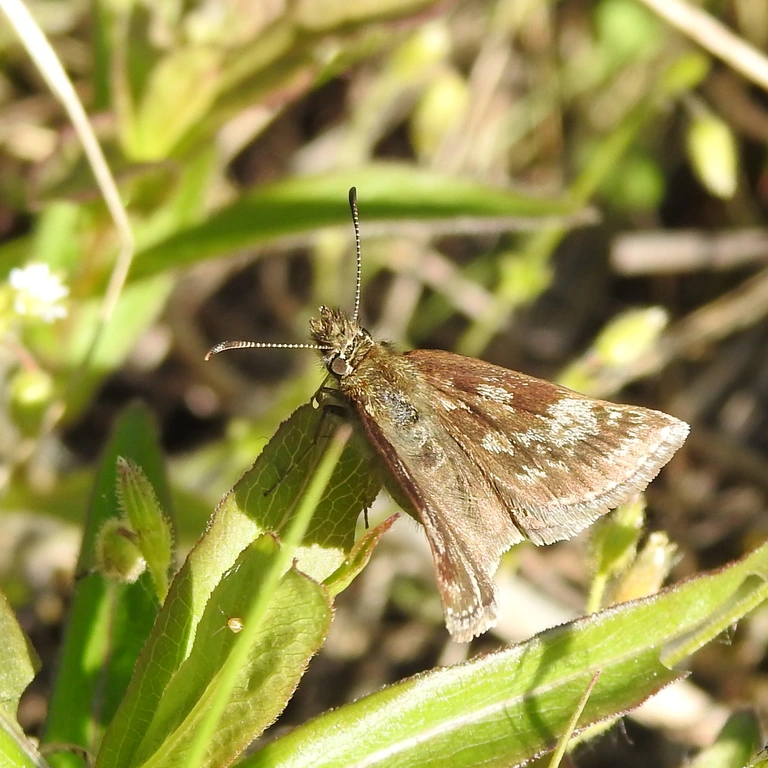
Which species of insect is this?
Erynnis tages
